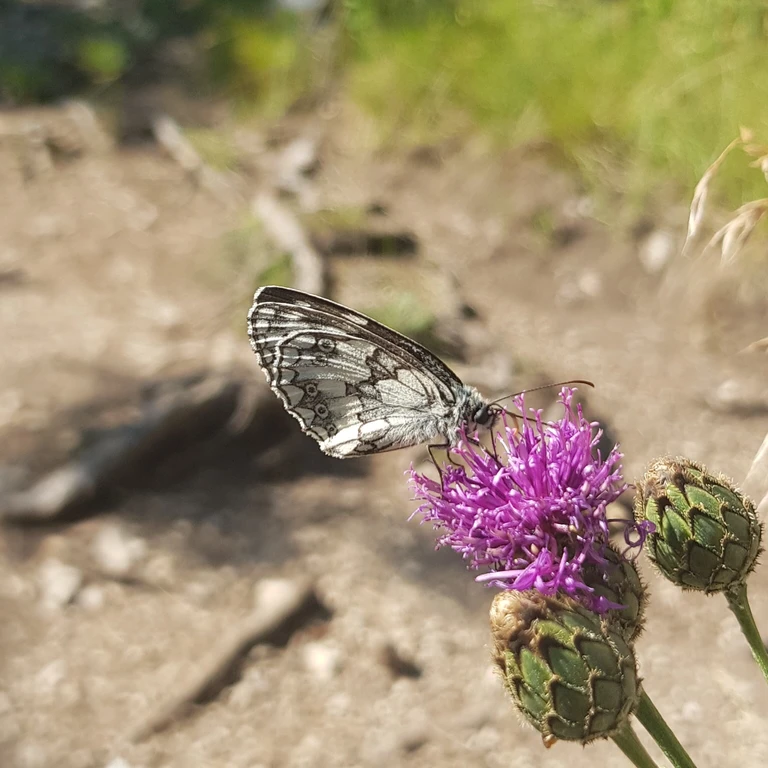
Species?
Melanargia galathea
